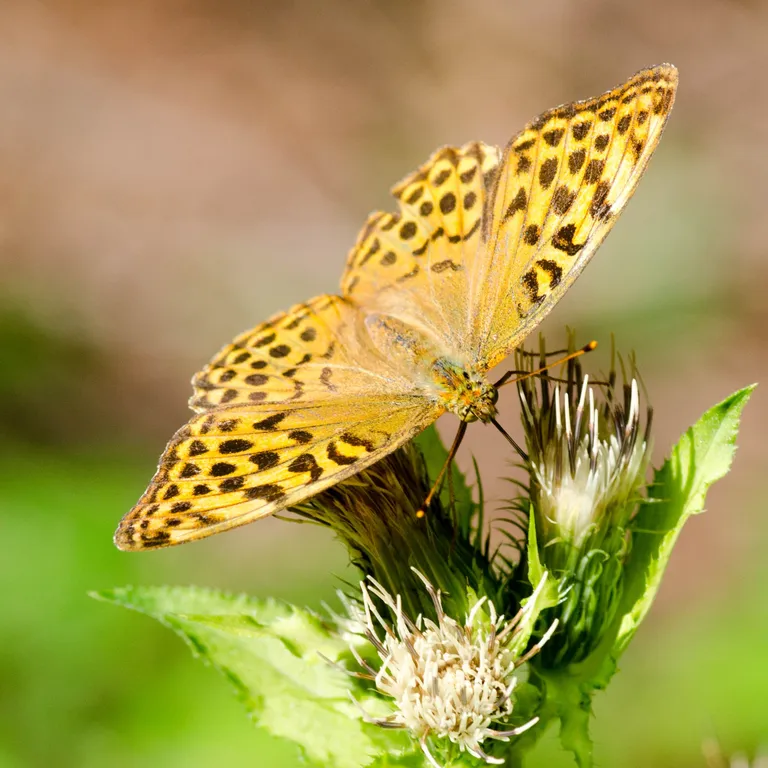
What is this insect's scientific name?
Argynnis paphia
